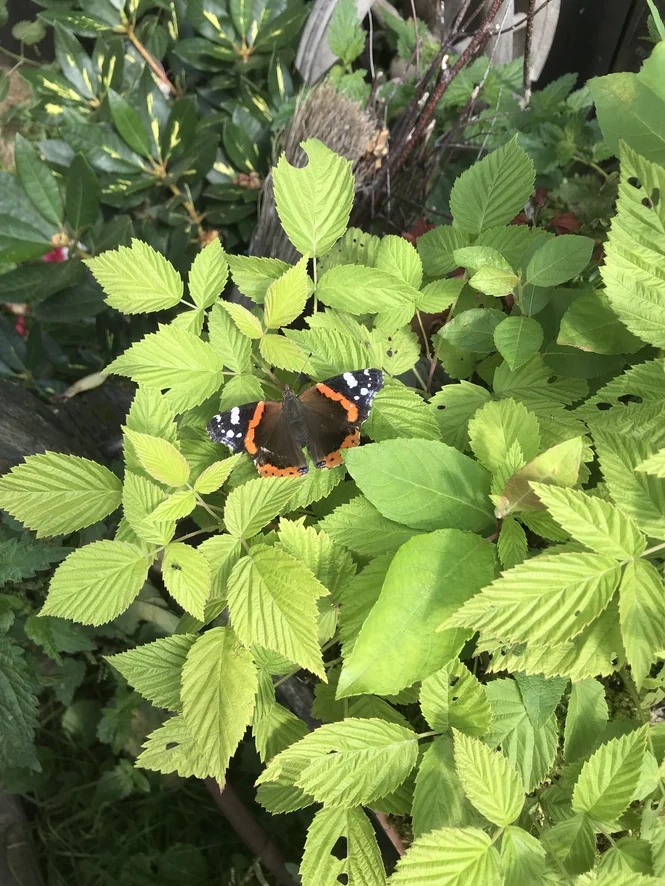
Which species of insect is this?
Vanessa atalanta
